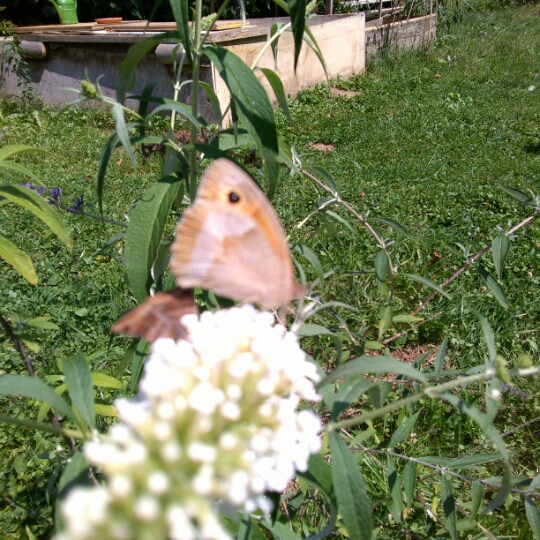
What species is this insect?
Maniola jurtina
